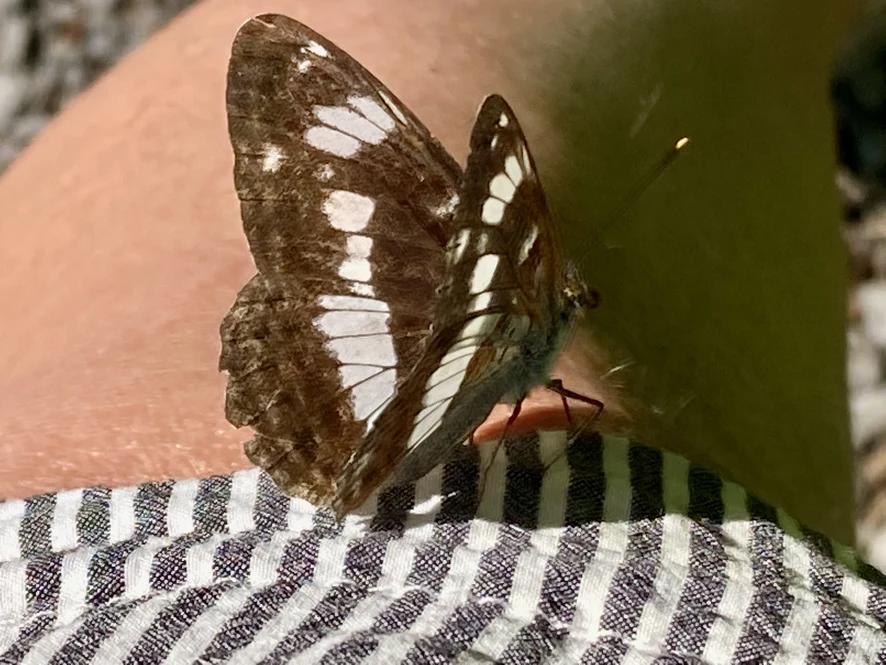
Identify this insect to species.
Limenitis camilla (also Ladoga camilla)
